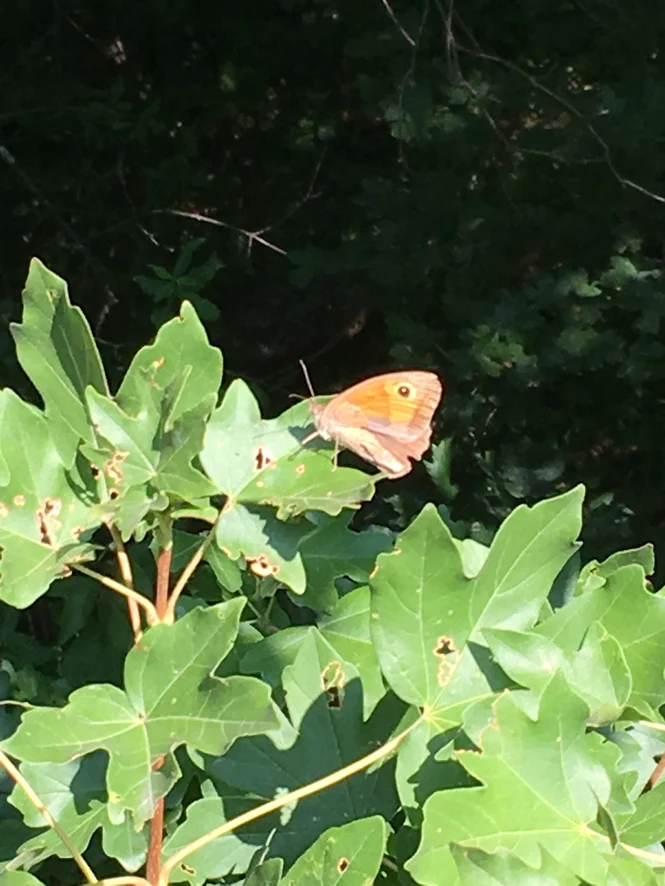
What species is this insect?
Maniola jurtina
